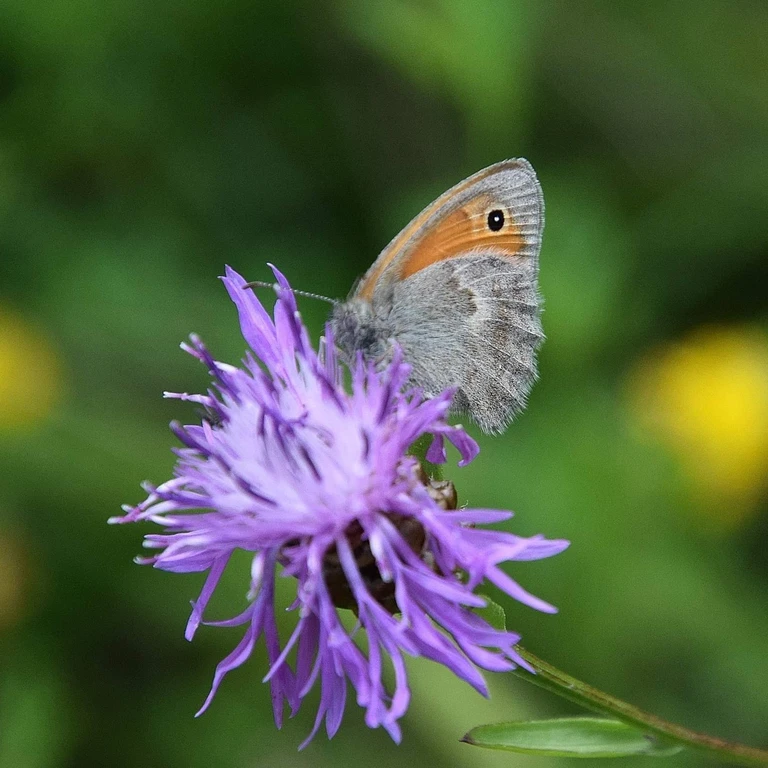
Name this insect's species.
Coenonympha pamphilus
